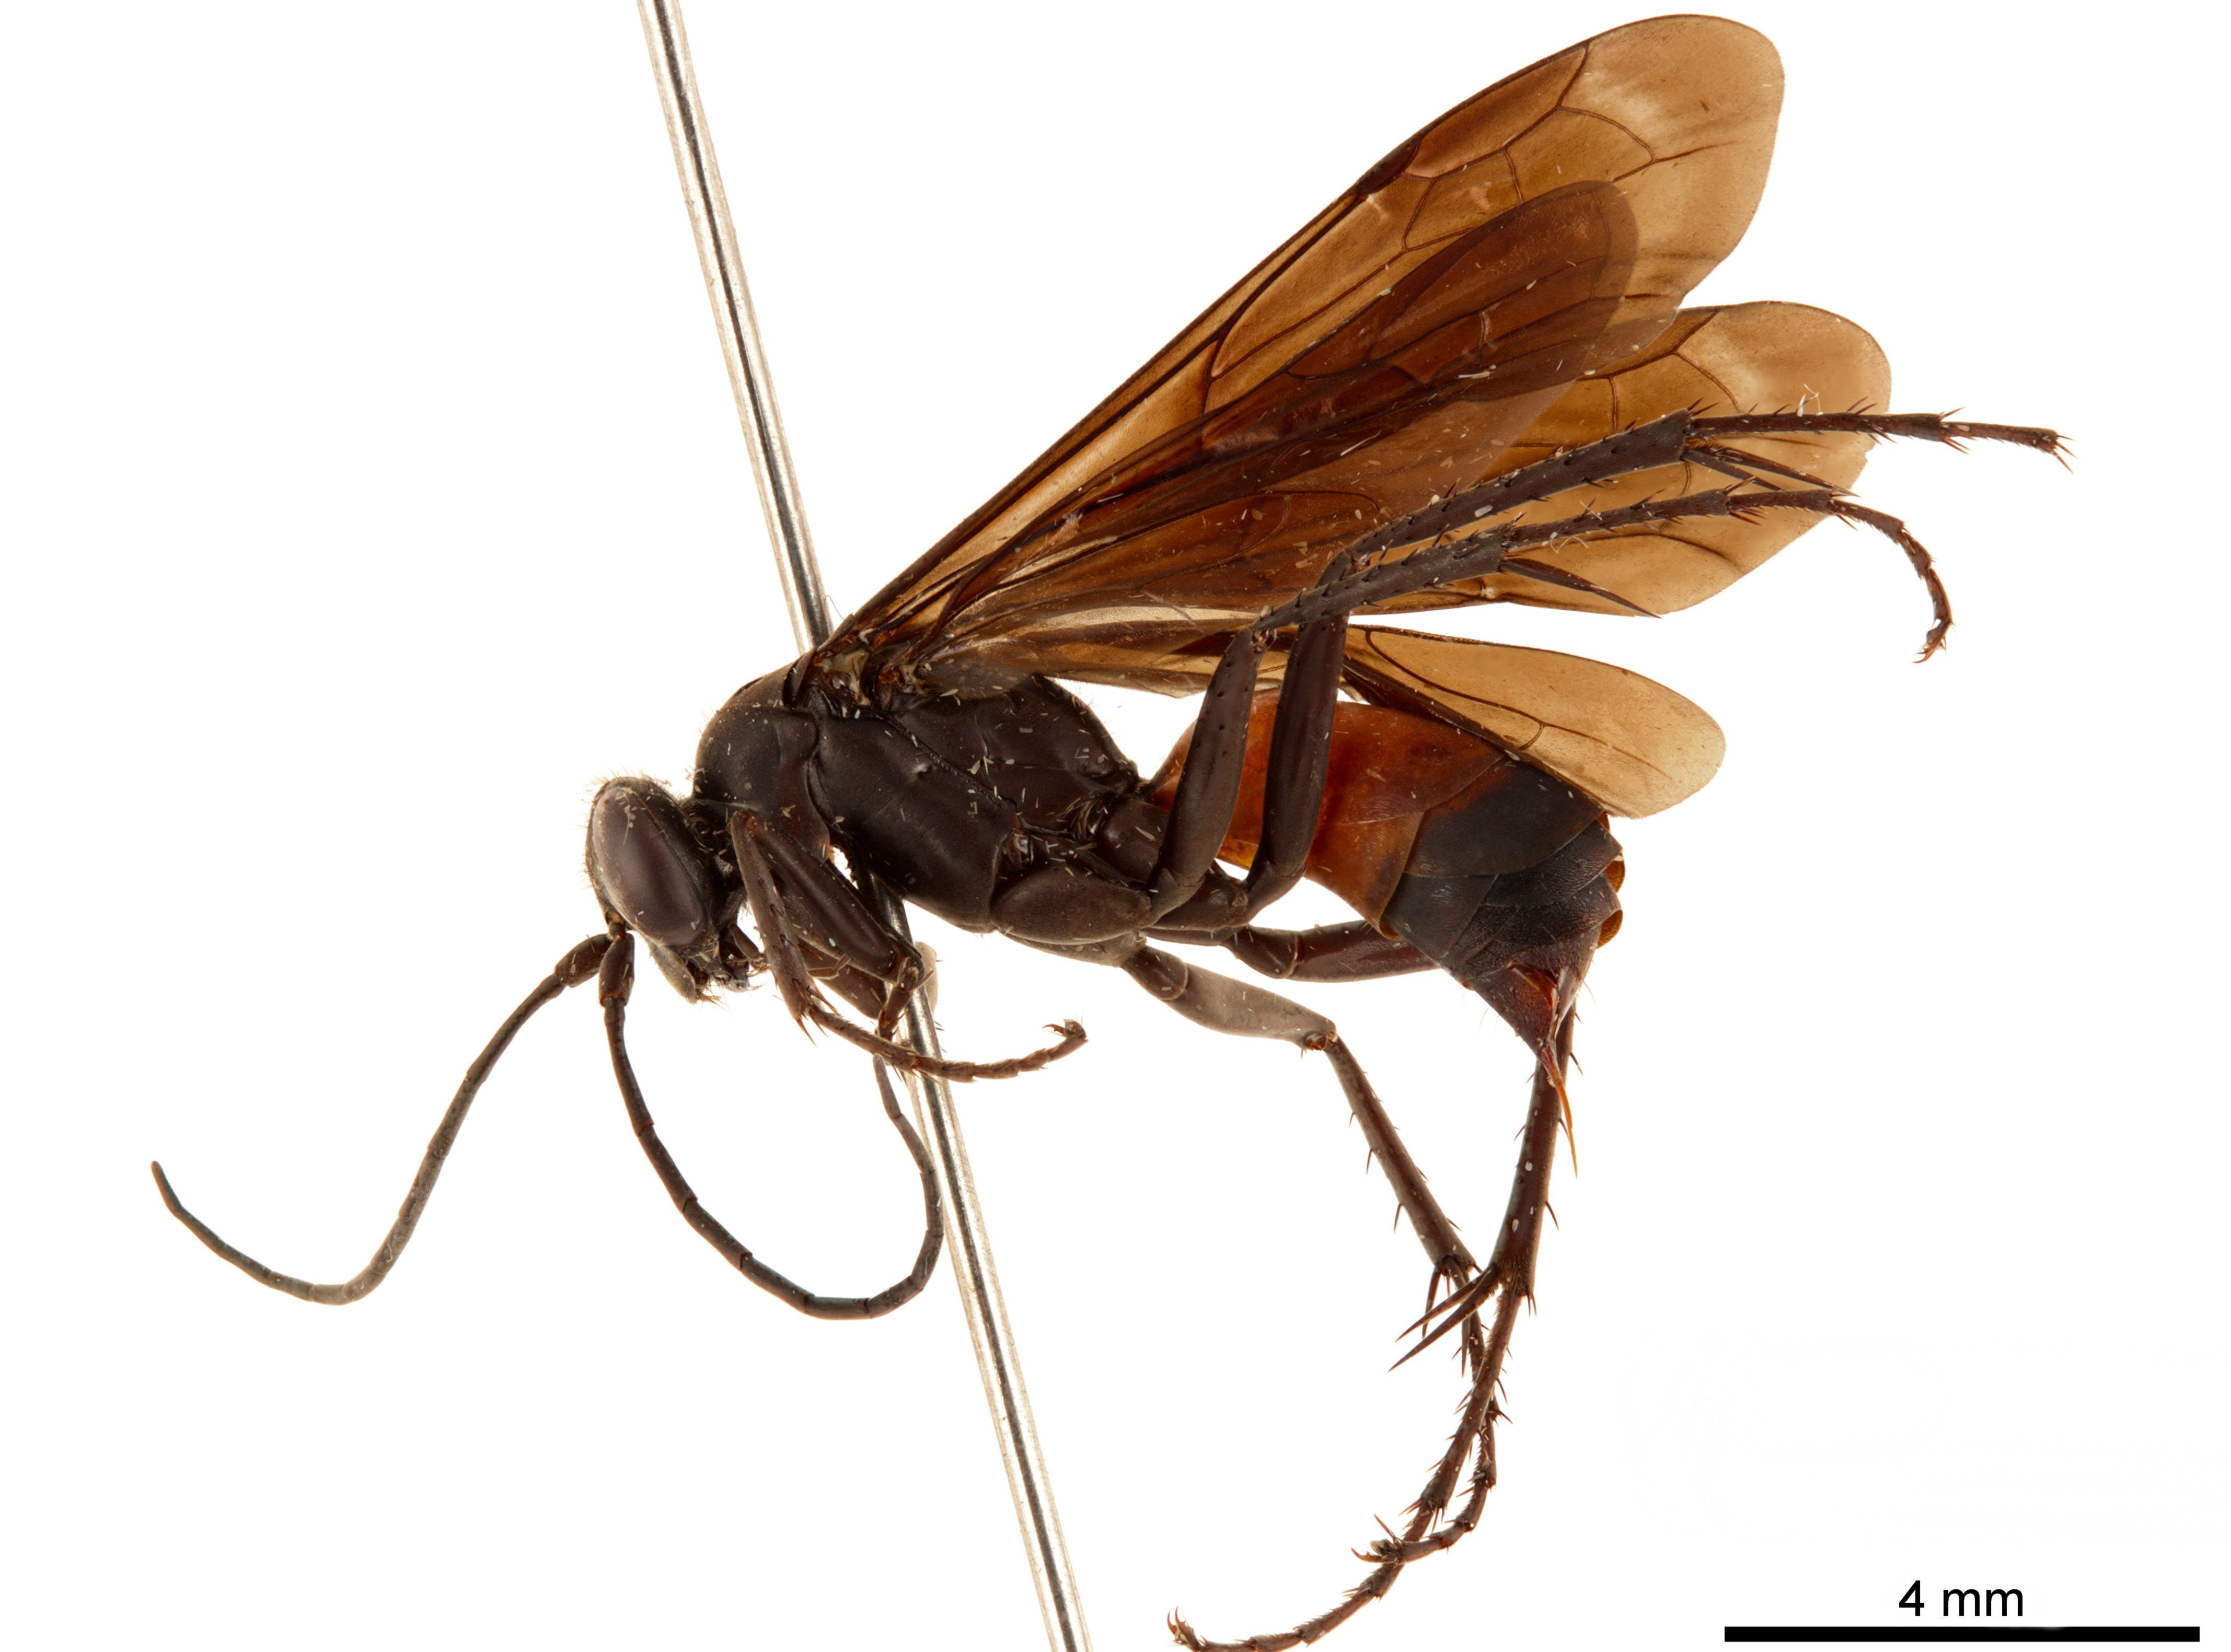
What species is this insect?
Sericopompilus apicalis
